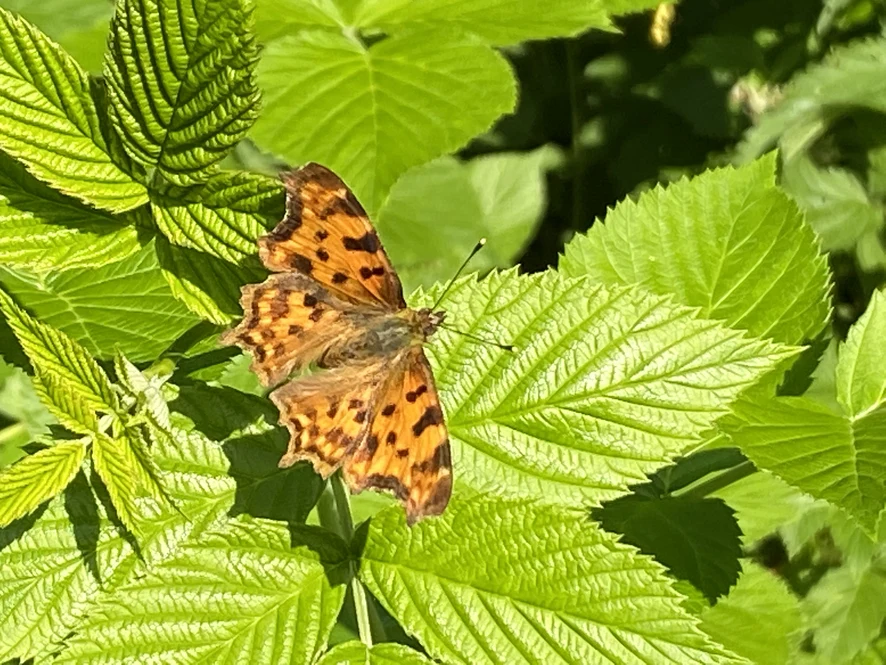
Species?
Polygonia c-album
